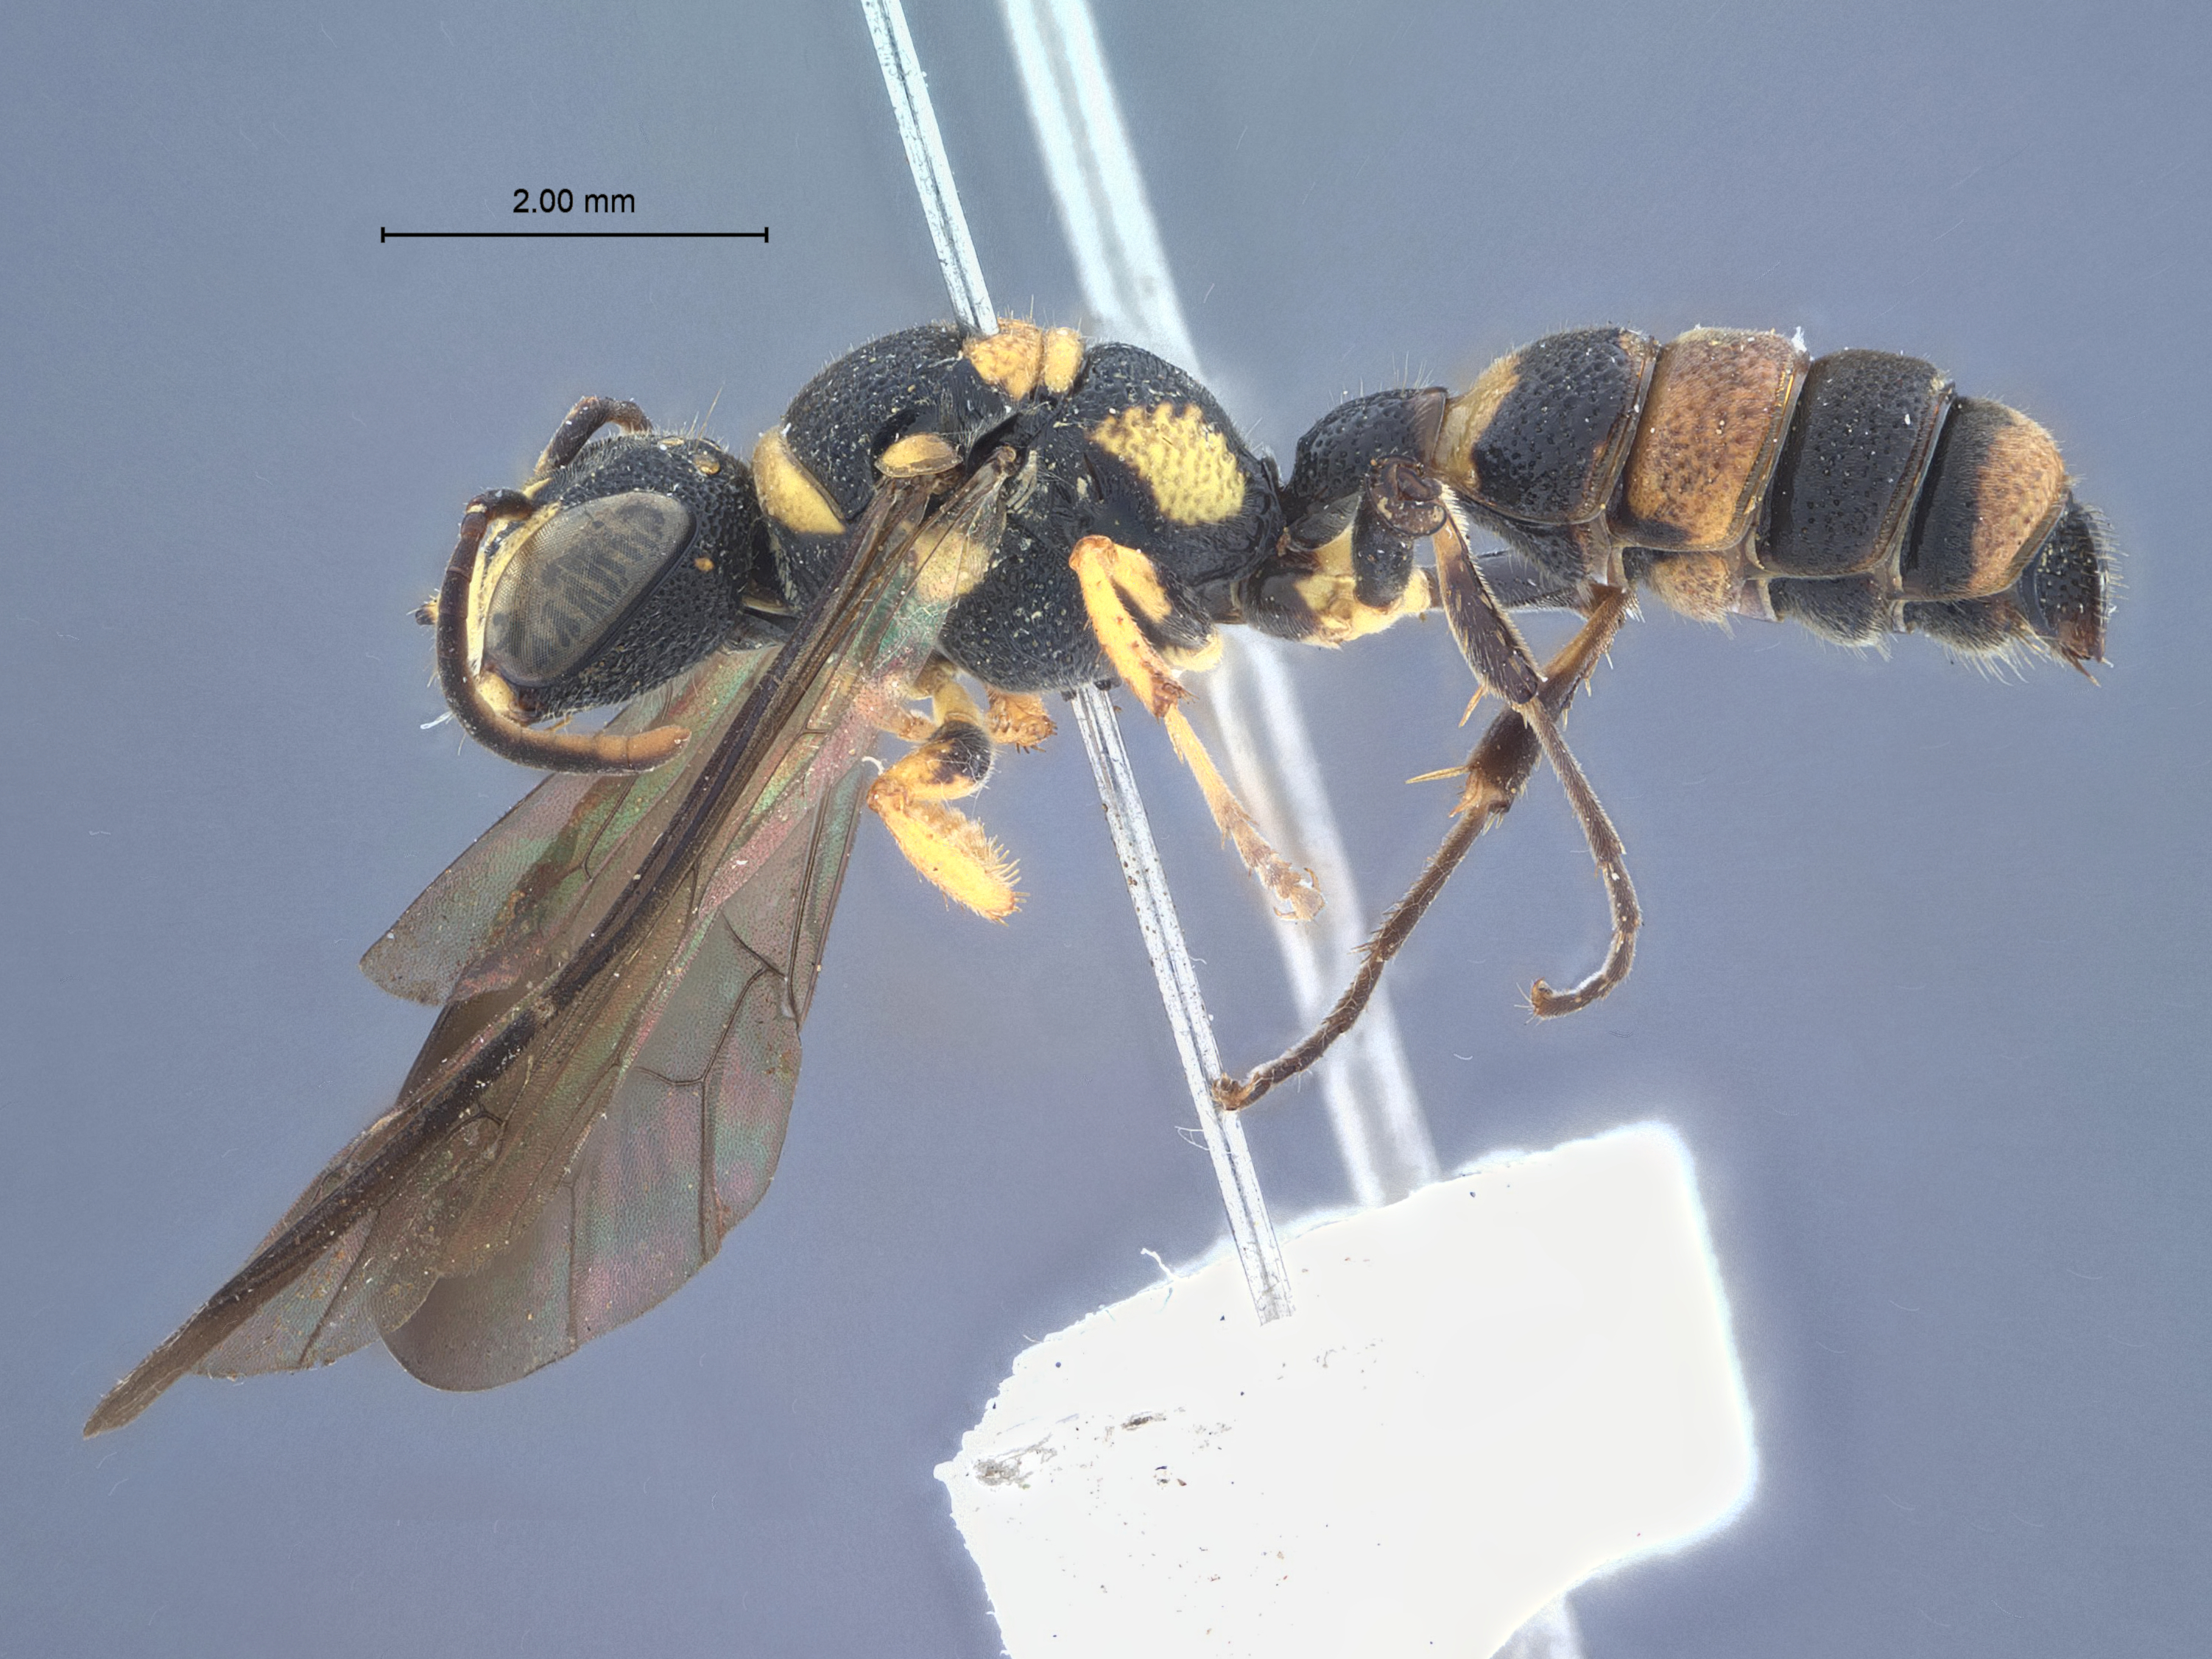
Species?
Cerceris changi
